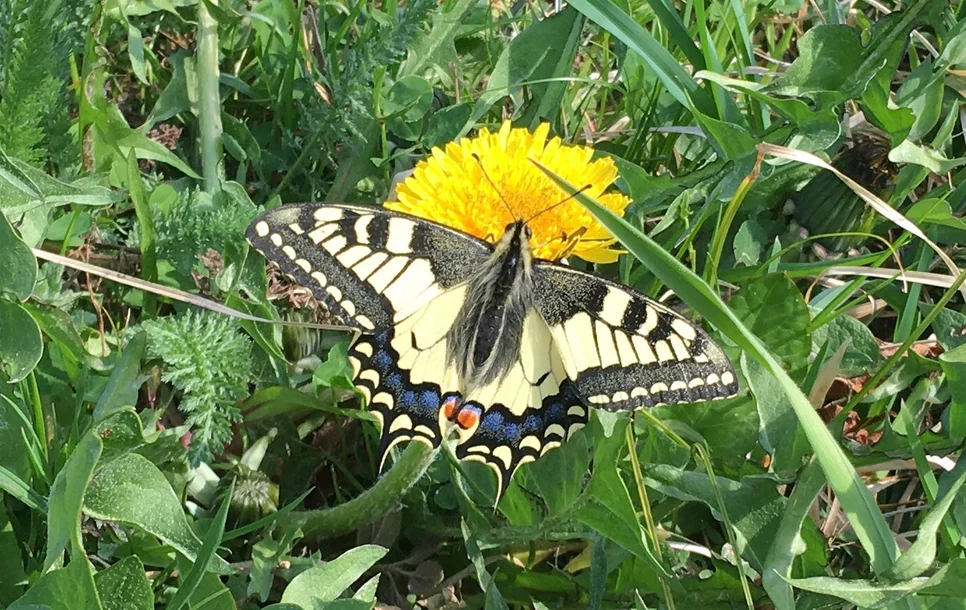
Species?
Papilio machaon
